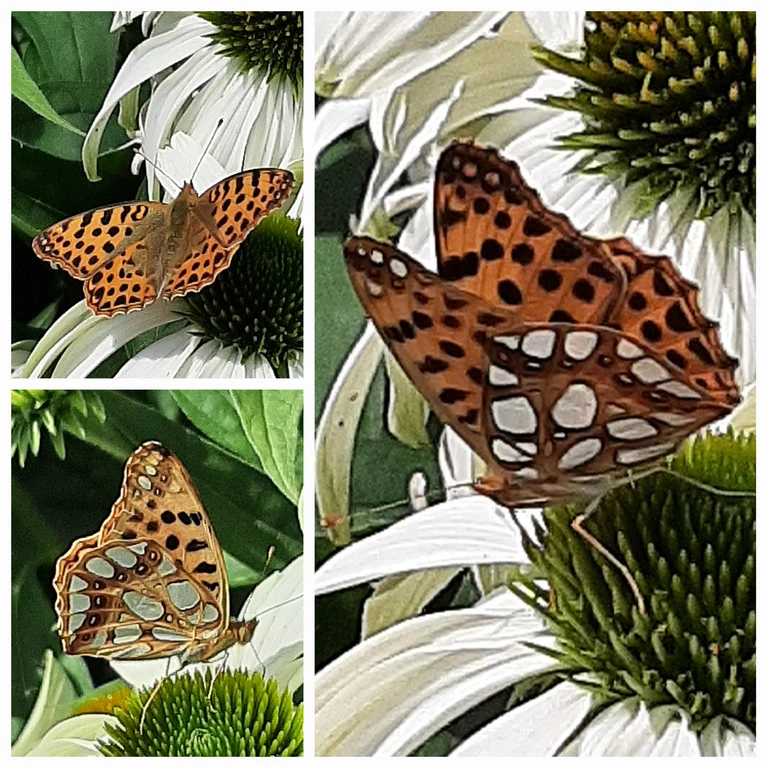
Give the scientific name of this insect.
Issoria lathonia
